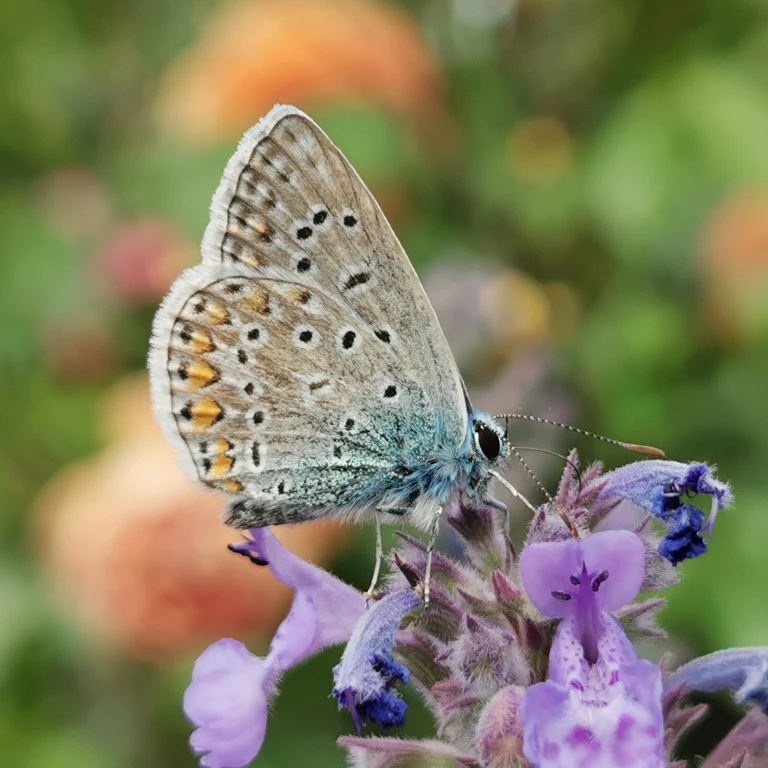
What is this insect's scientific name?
Polyommatus icarus
